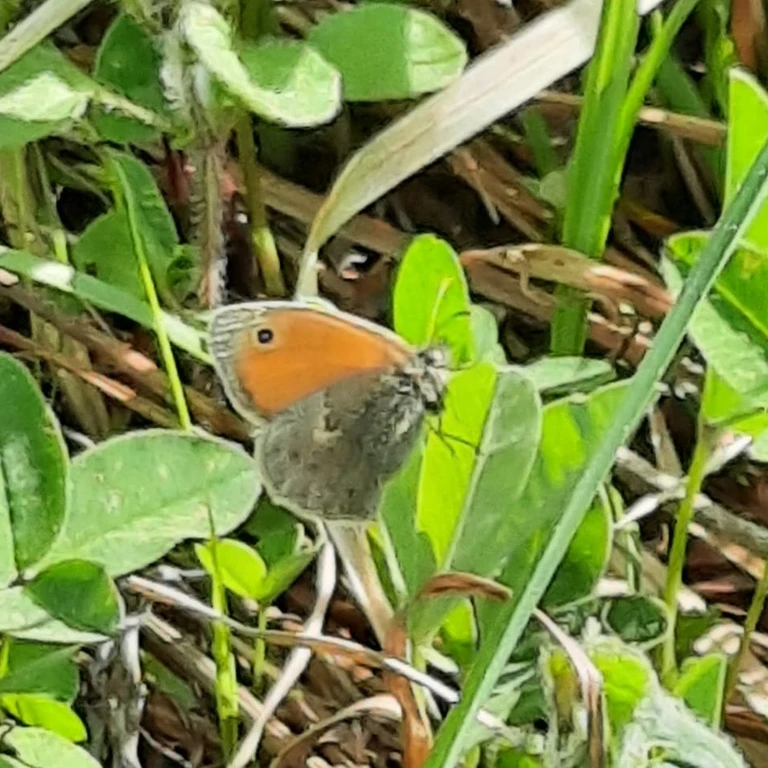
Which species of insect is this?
Coenonympha pamphilus
